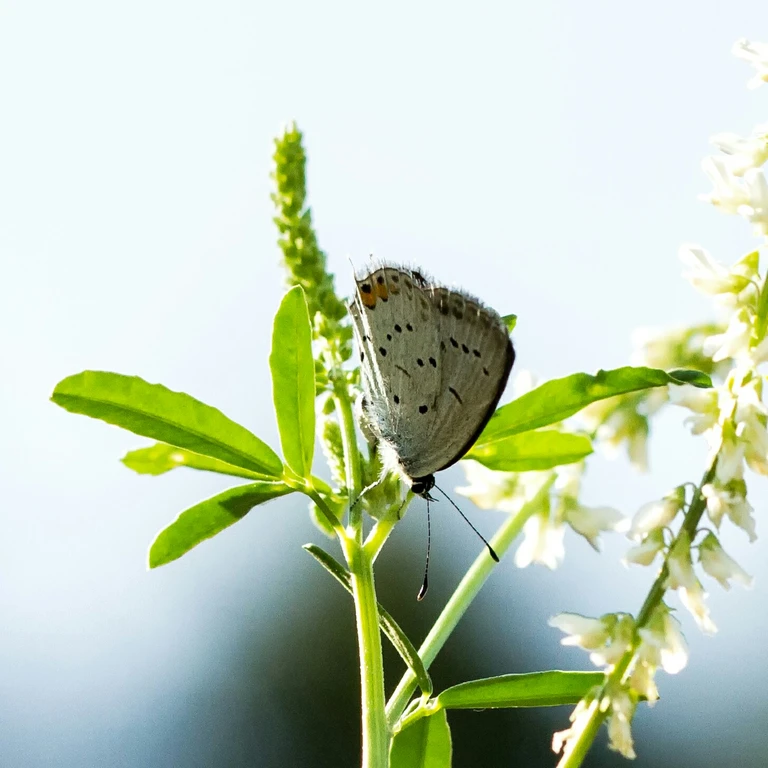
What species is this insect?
Cupido argiades (also Elkalyce argiades)
